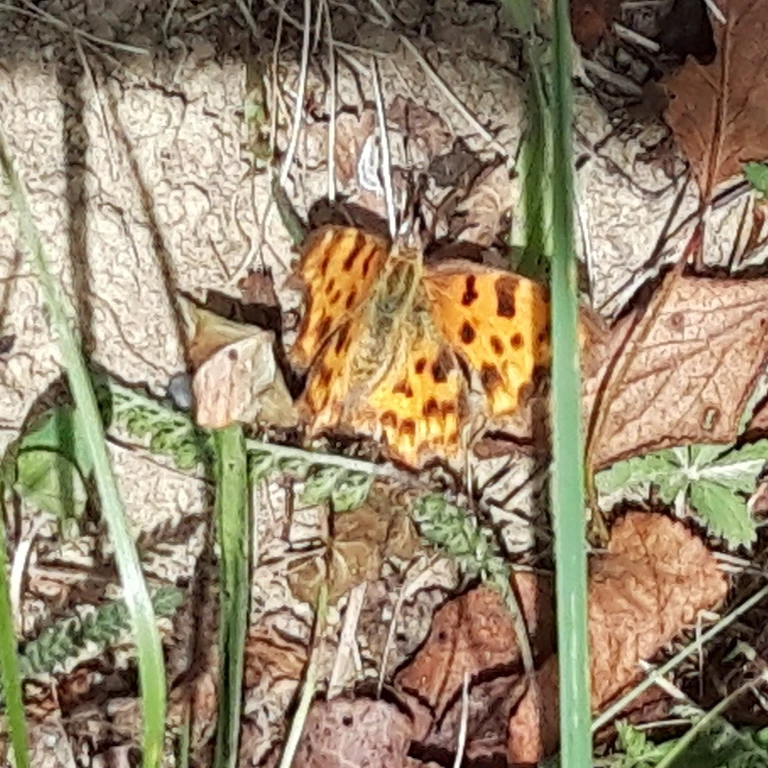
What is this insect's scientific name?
Polygonia c-album
